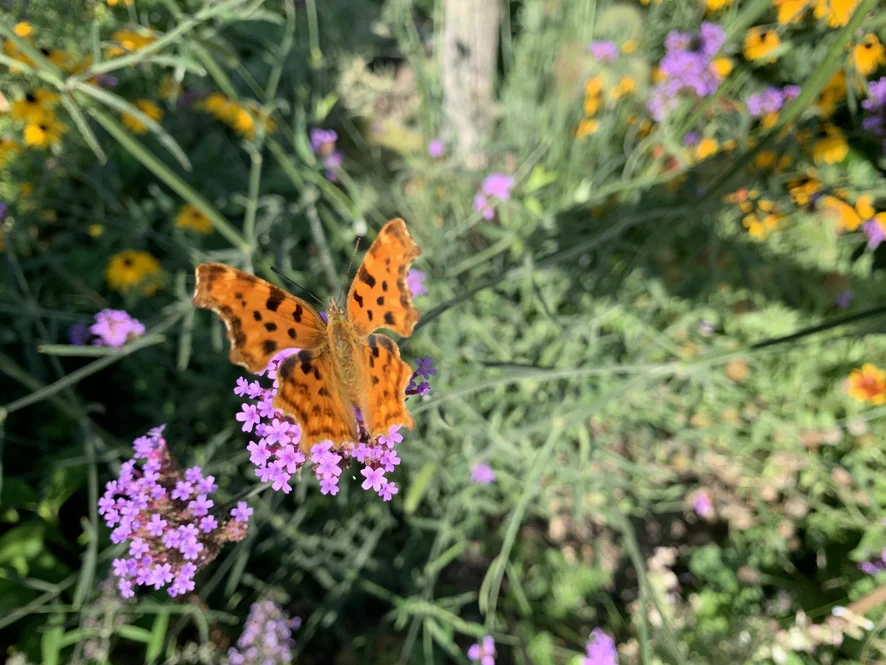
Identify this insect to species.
Polygonia c-album
